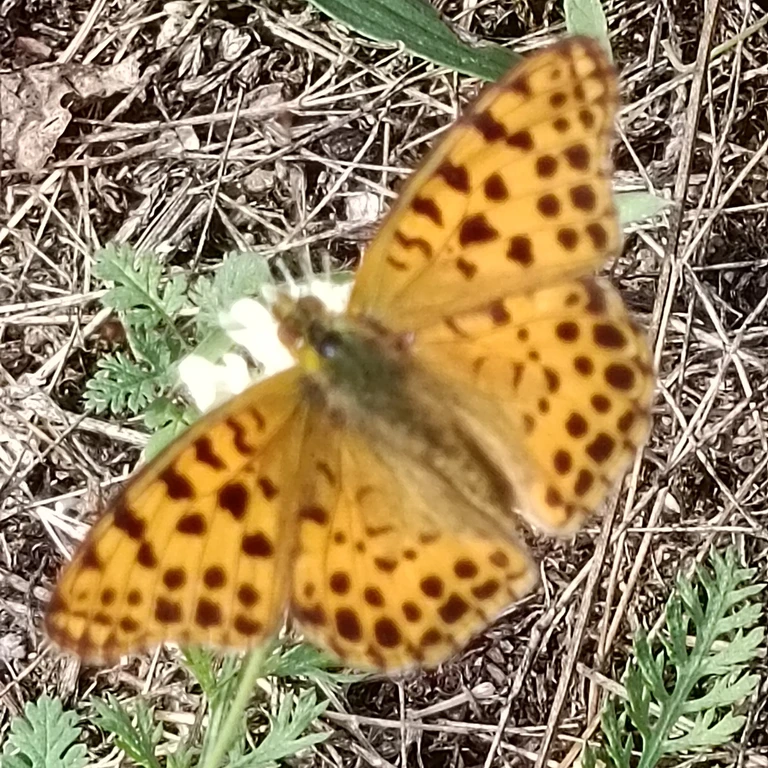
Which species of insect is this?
Issoria lathonia
